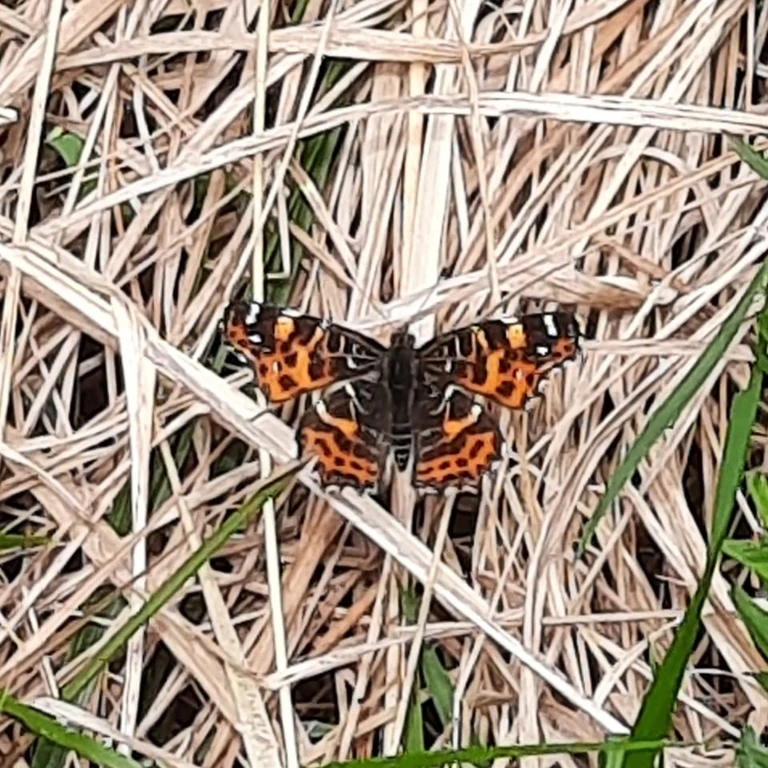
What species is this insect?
Araschnia levana
